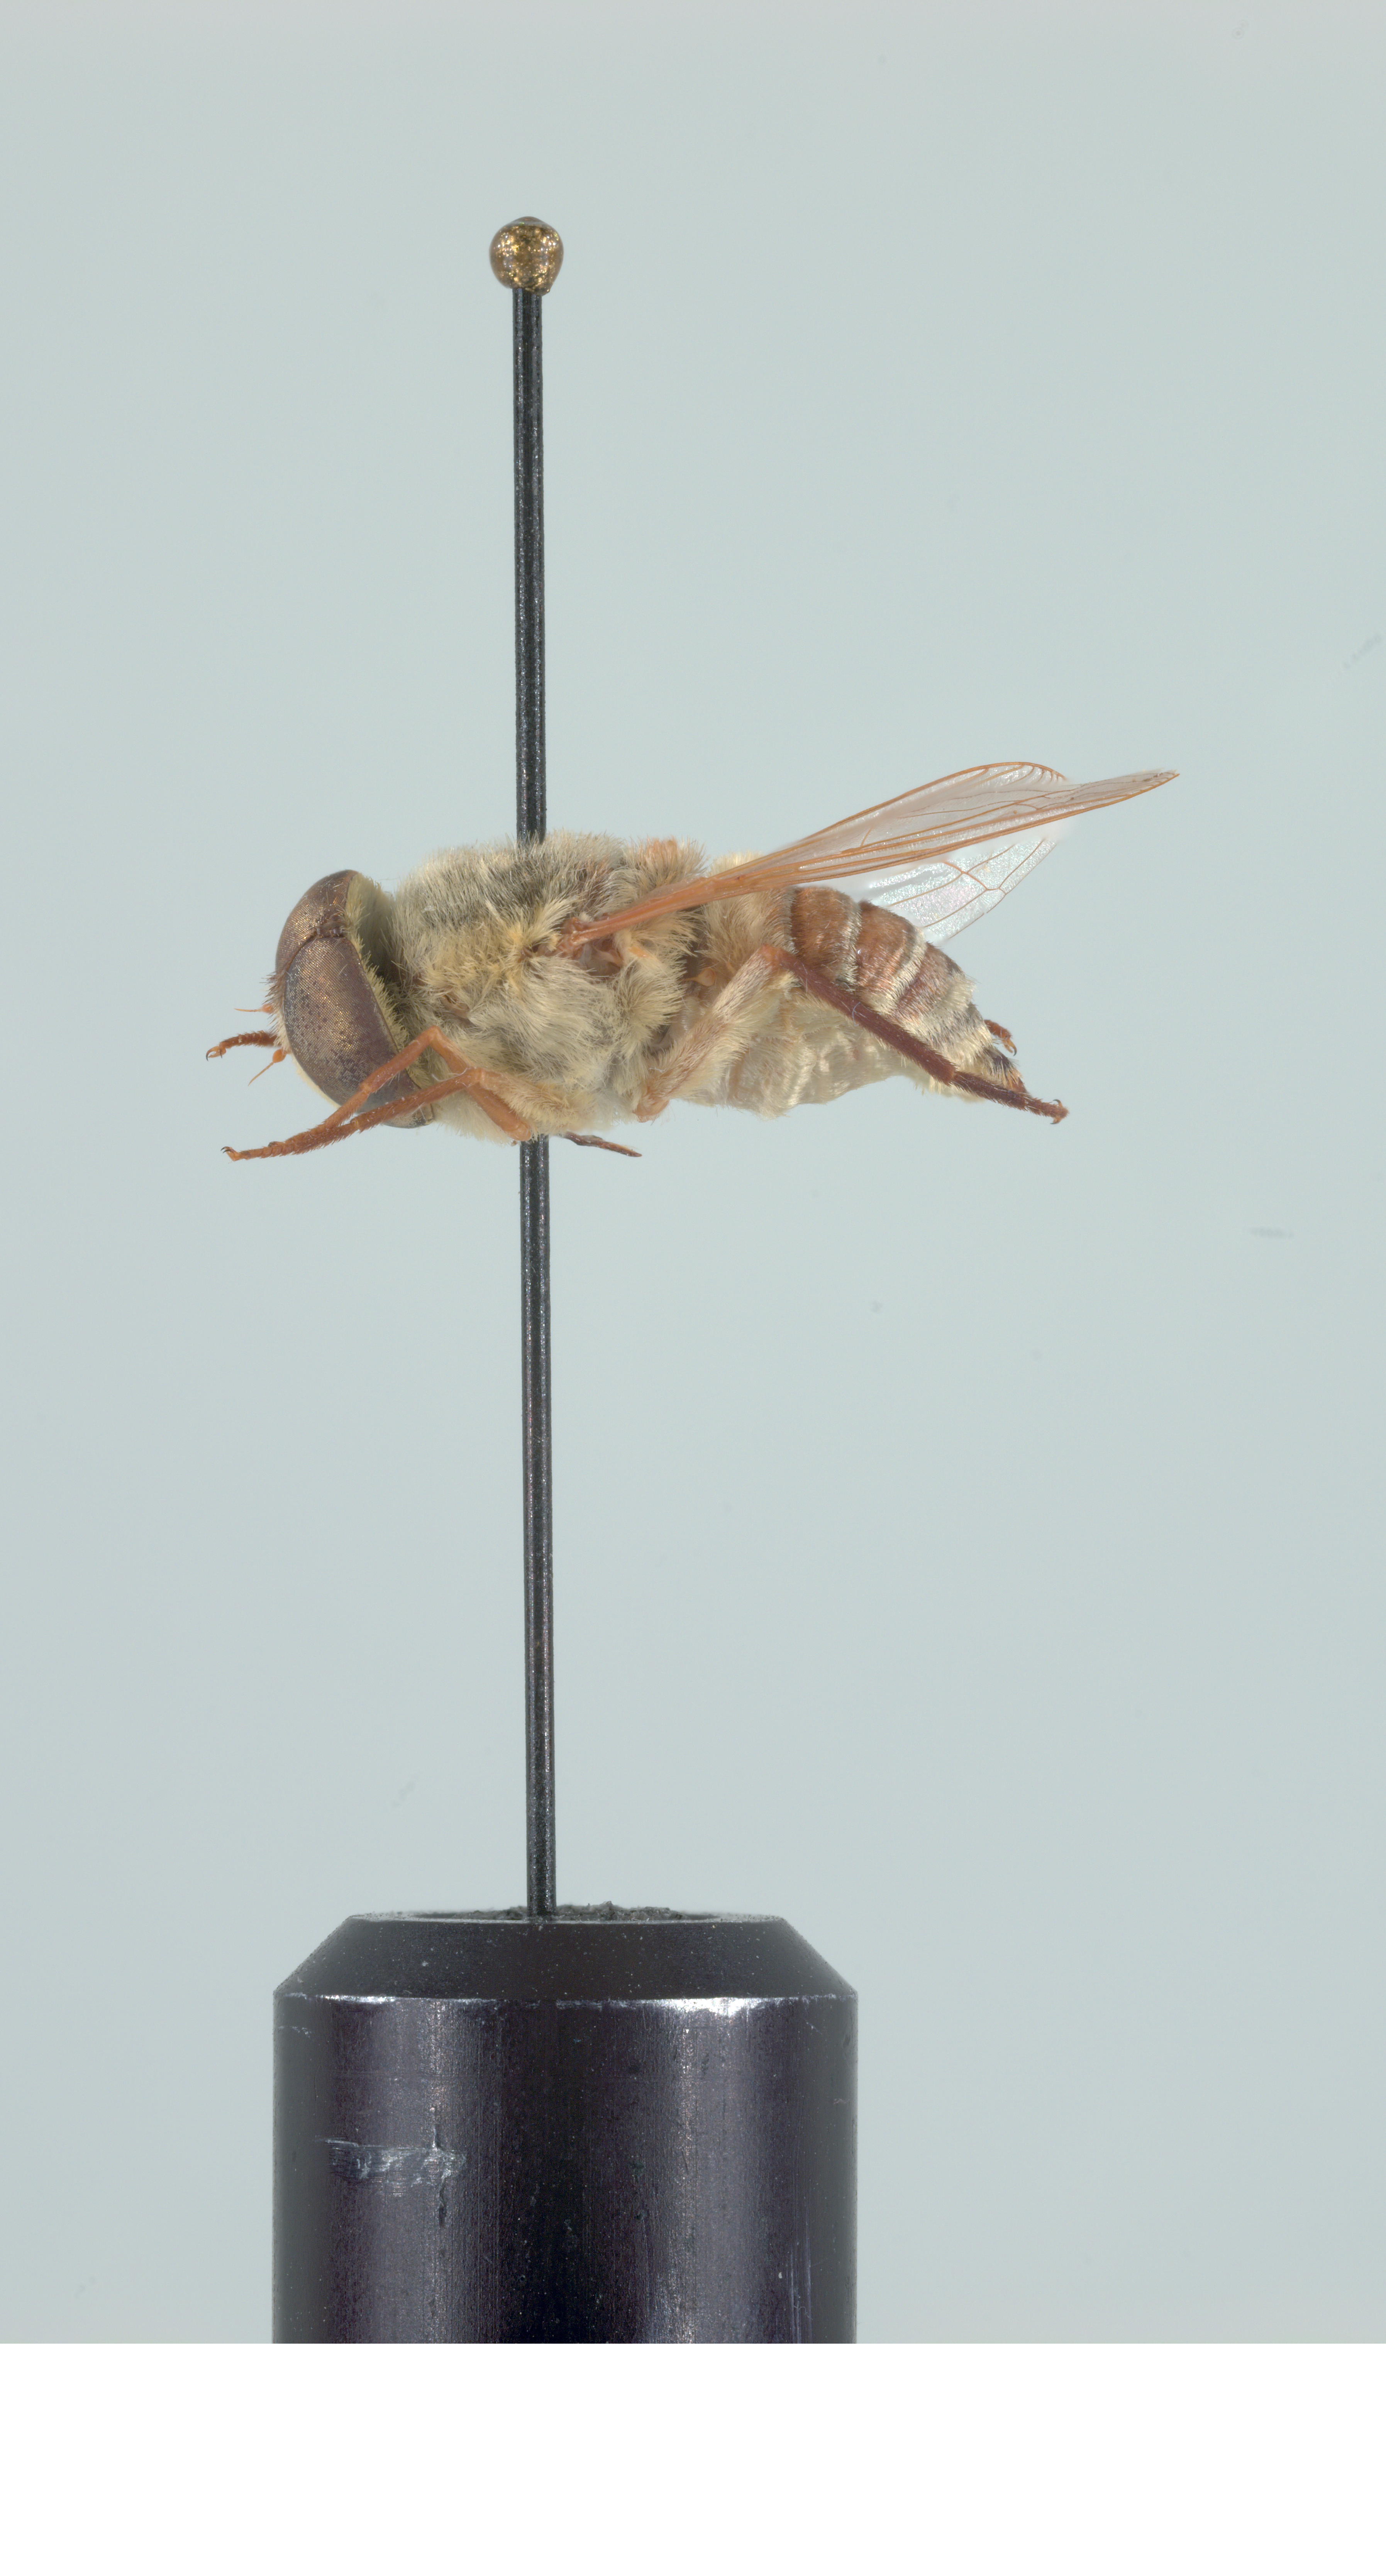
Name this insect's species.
Neorhynchocephalus volaticus
